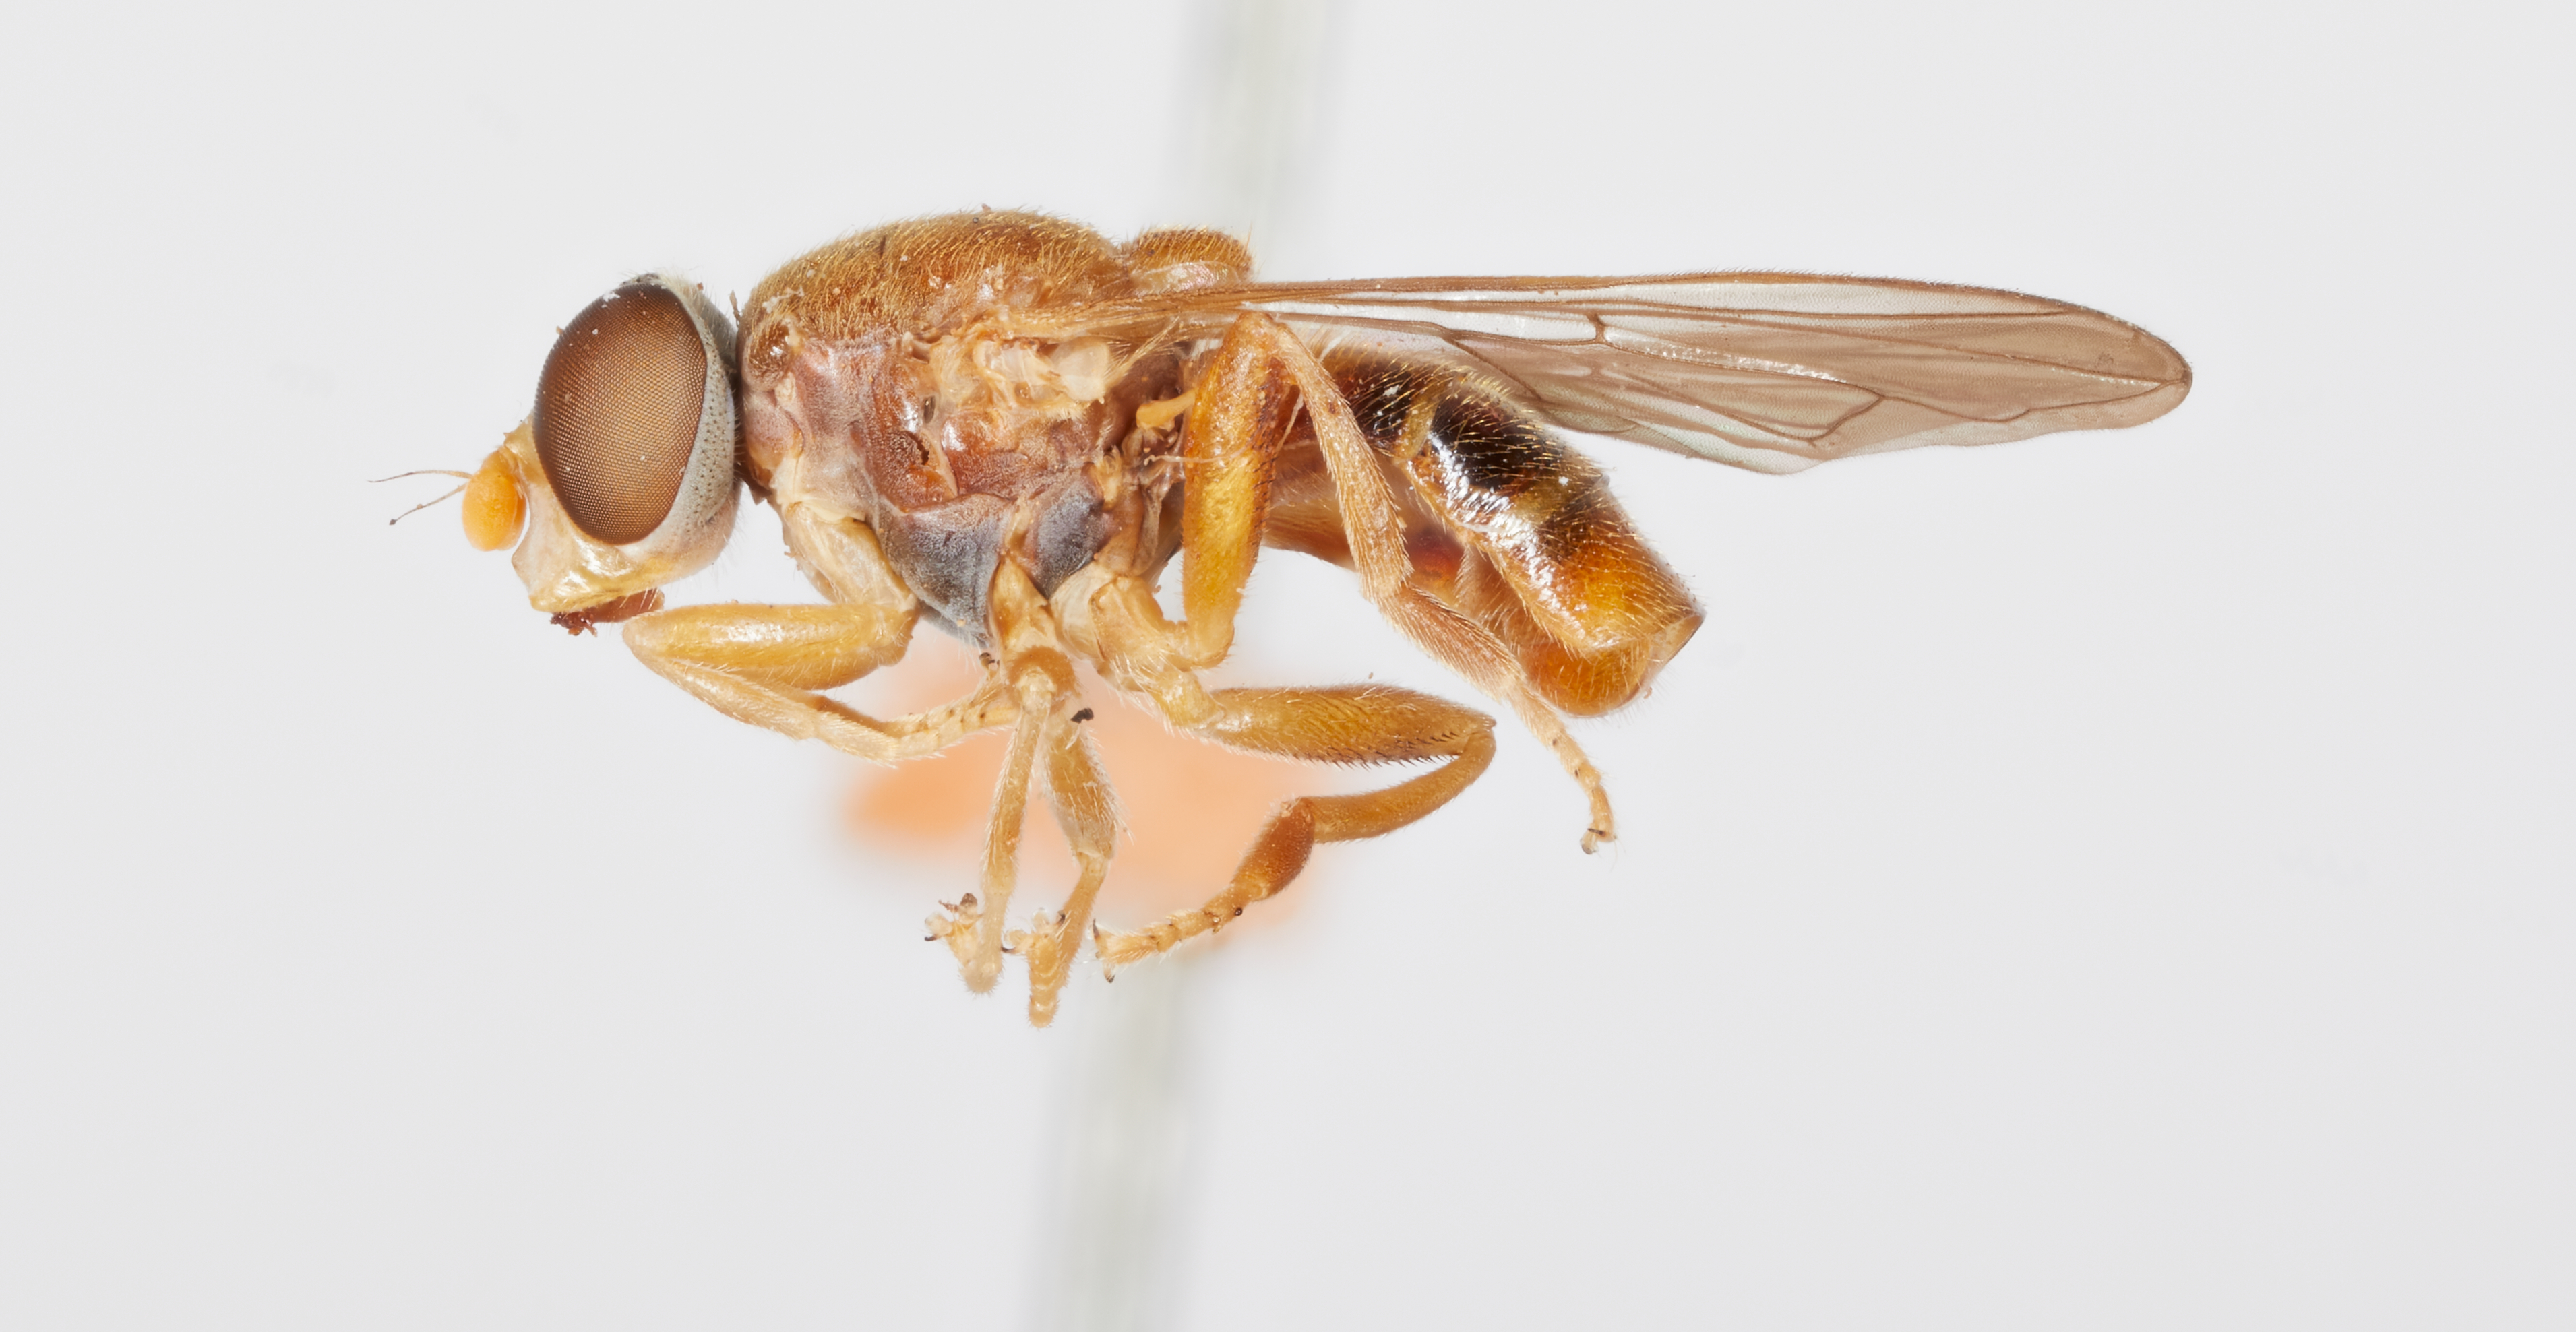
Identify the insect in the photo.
Brachyopa flavescens
